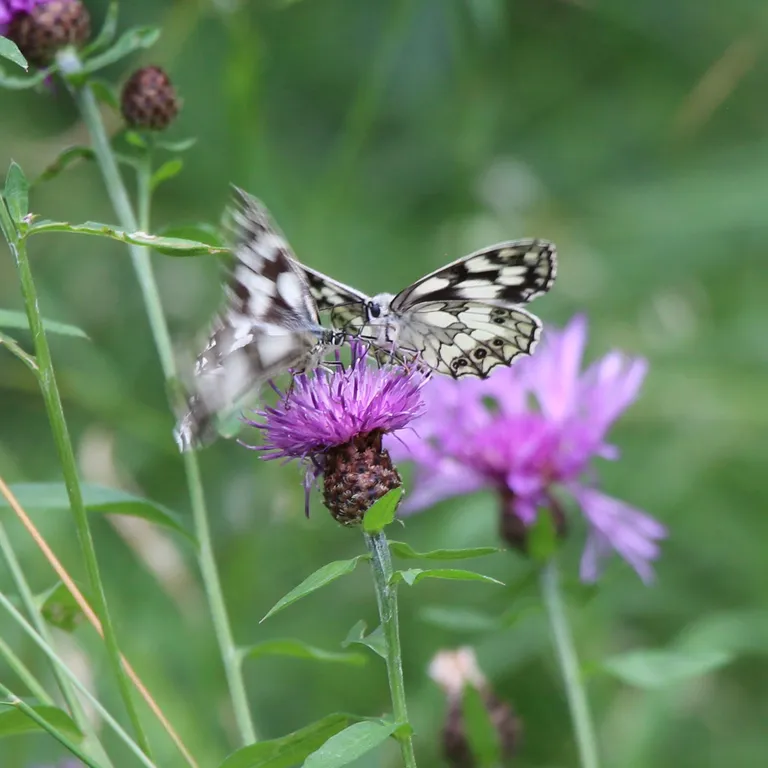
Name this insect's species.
Melanargia galathea
